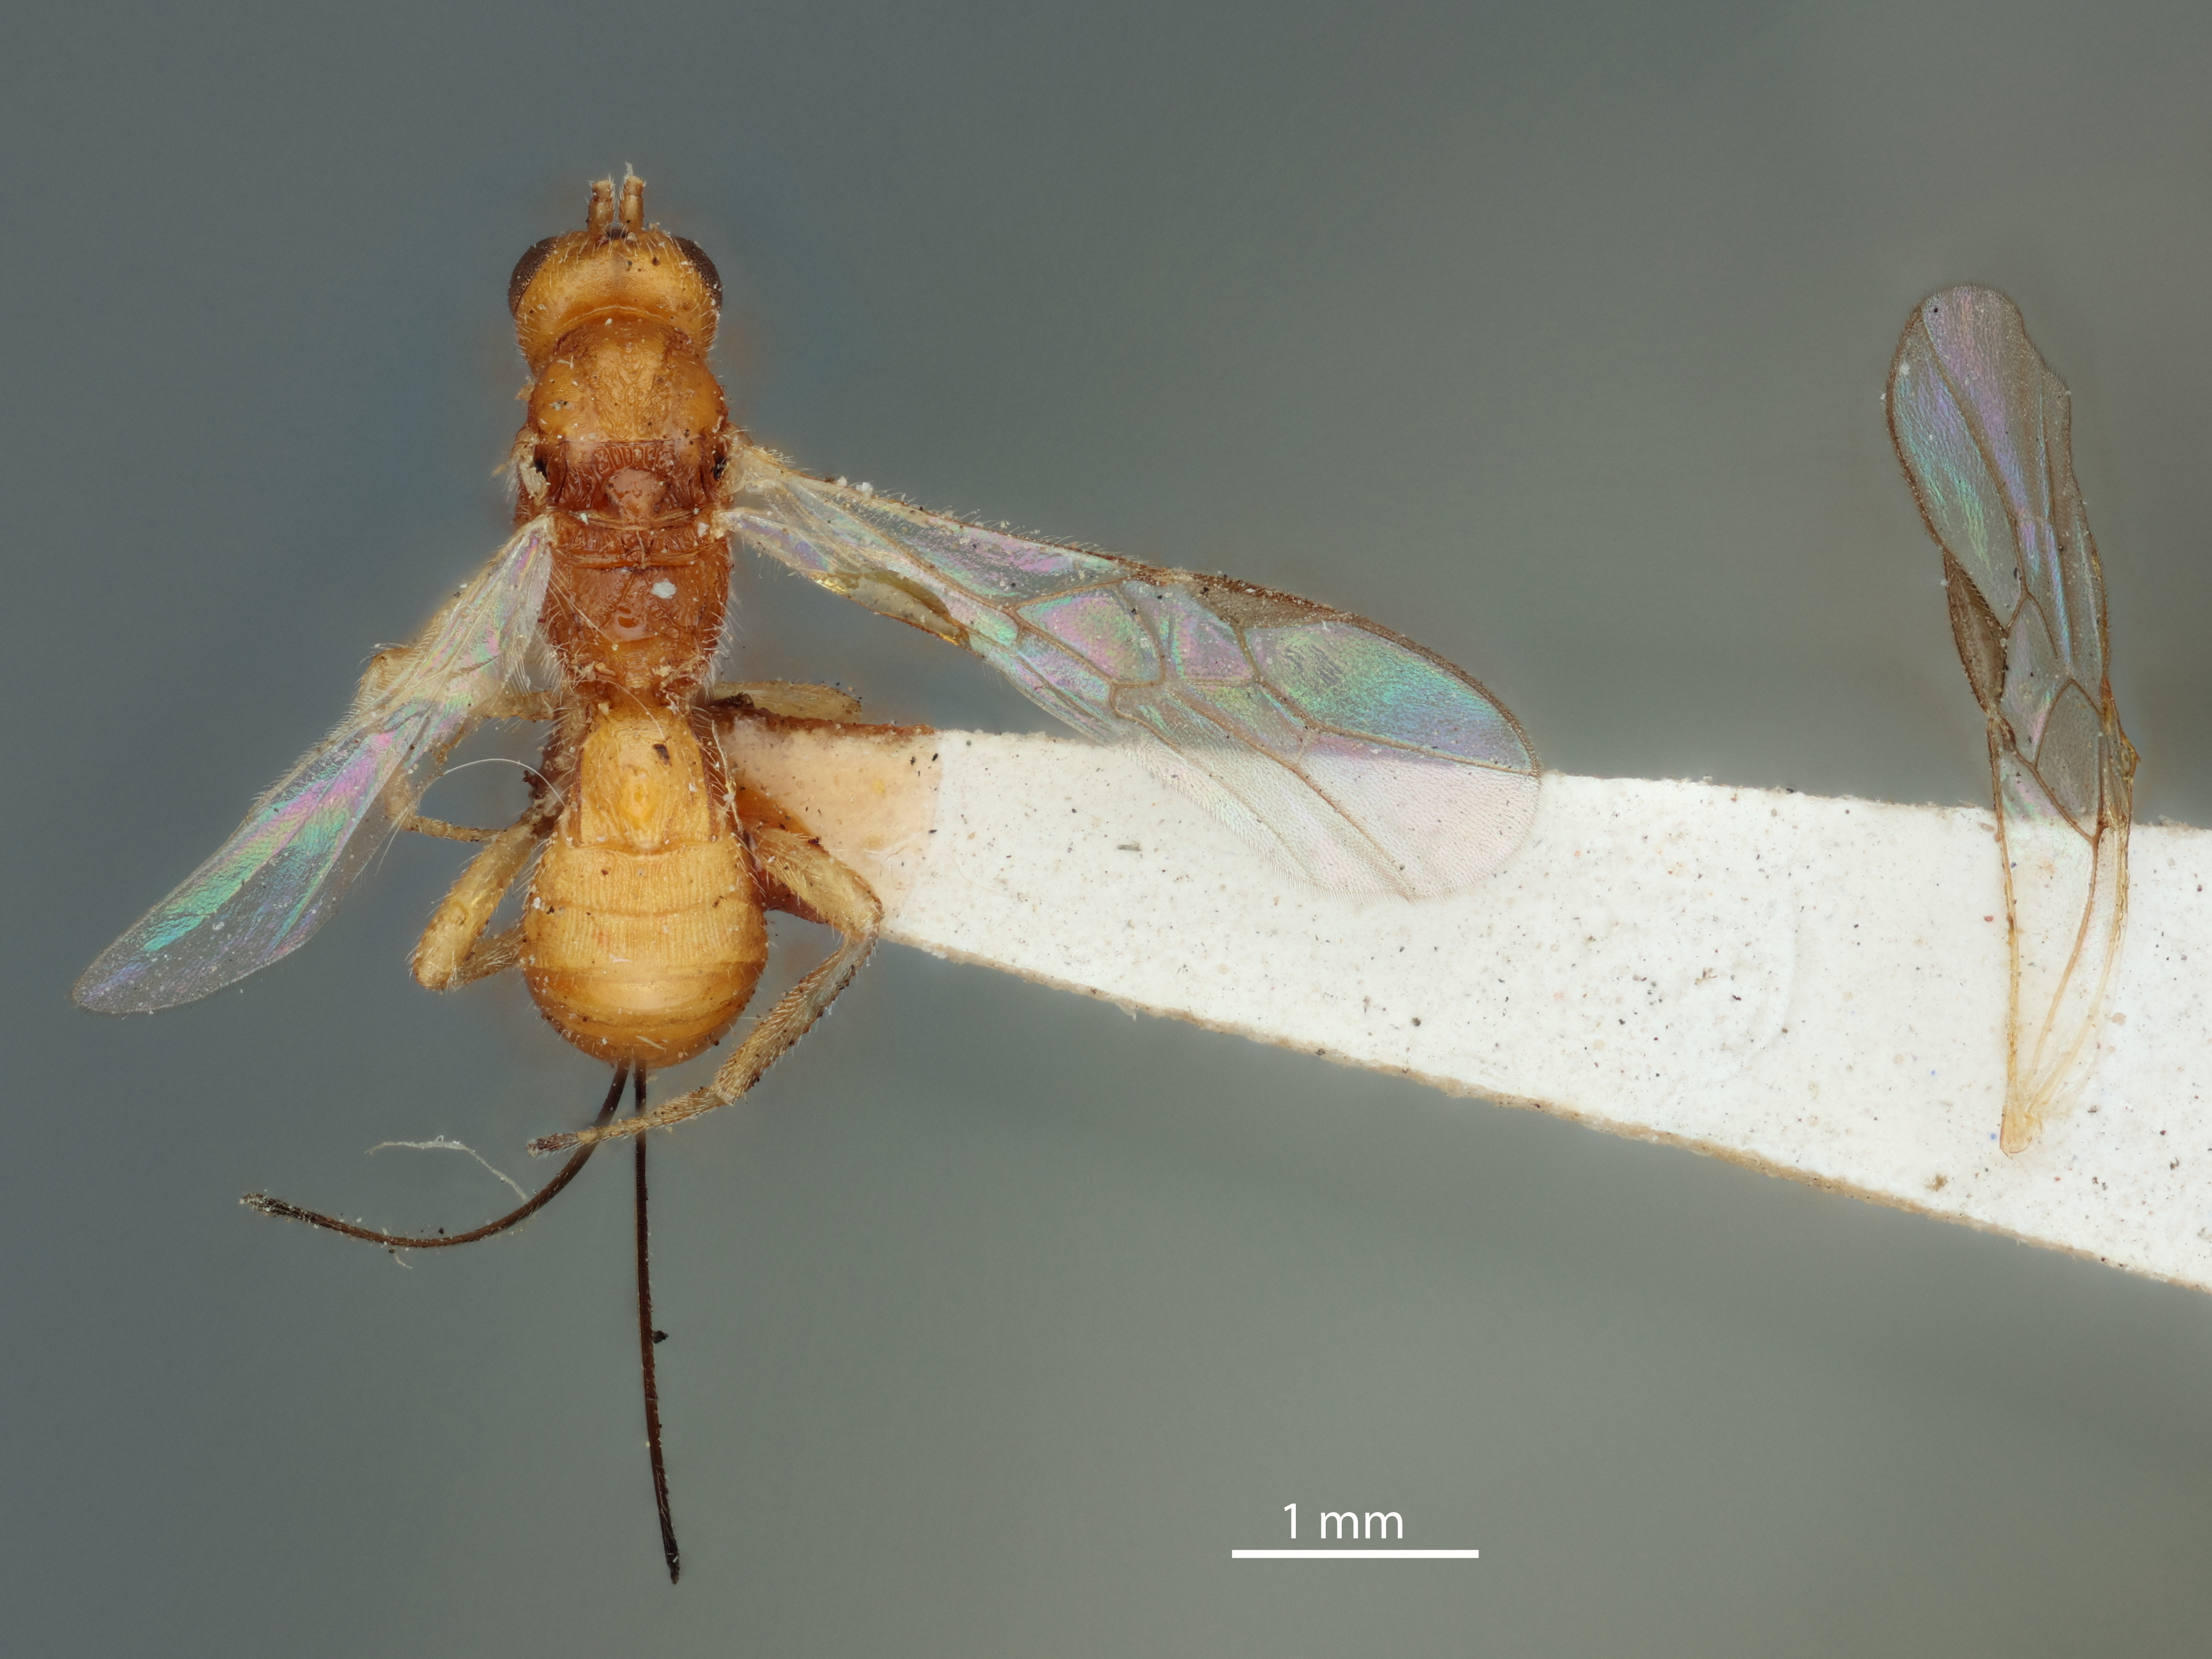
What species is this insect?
Allorhogas gallicola
